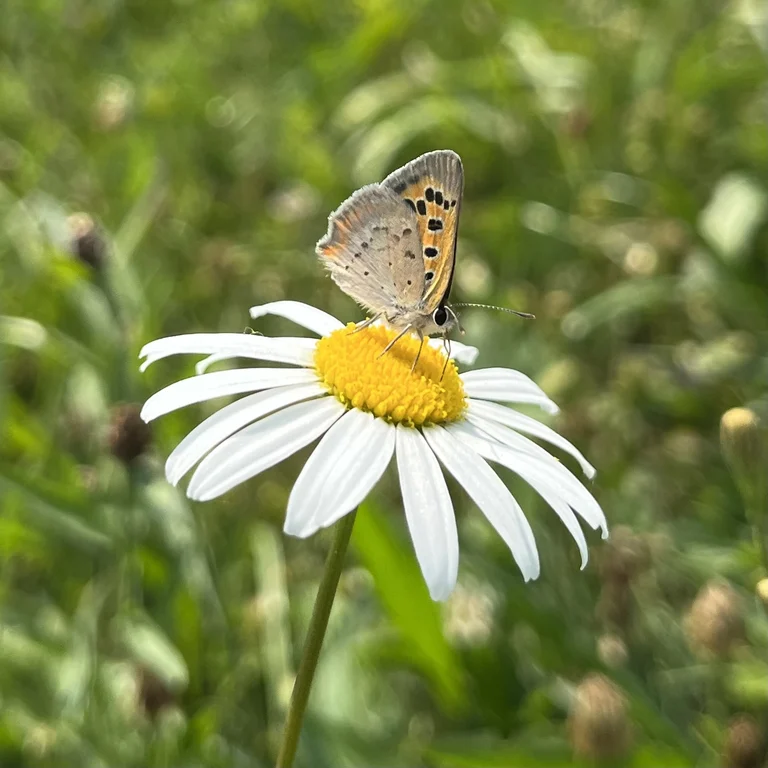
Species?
Lycaena phlaeas
